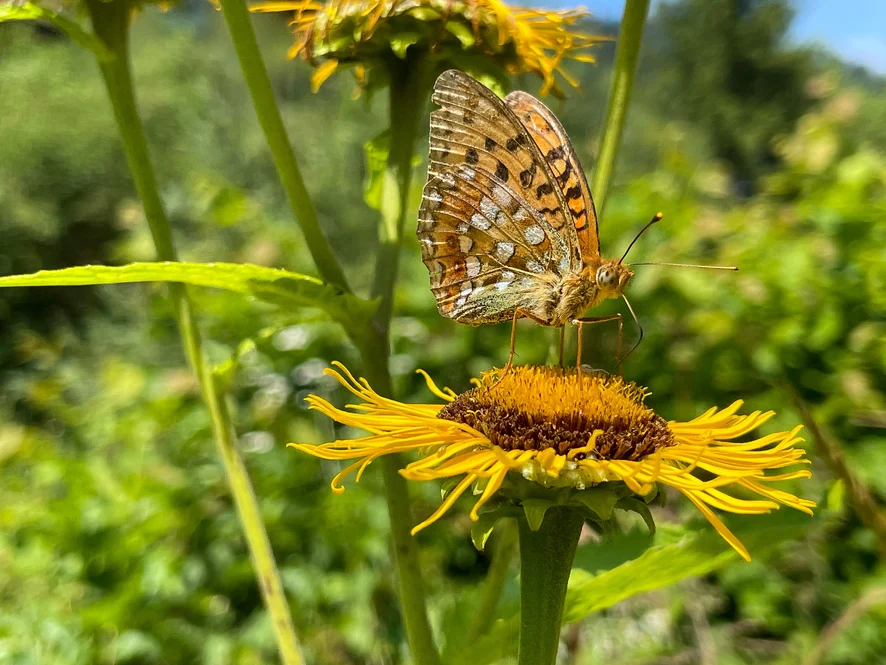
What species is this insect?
Fabriciana adippe
